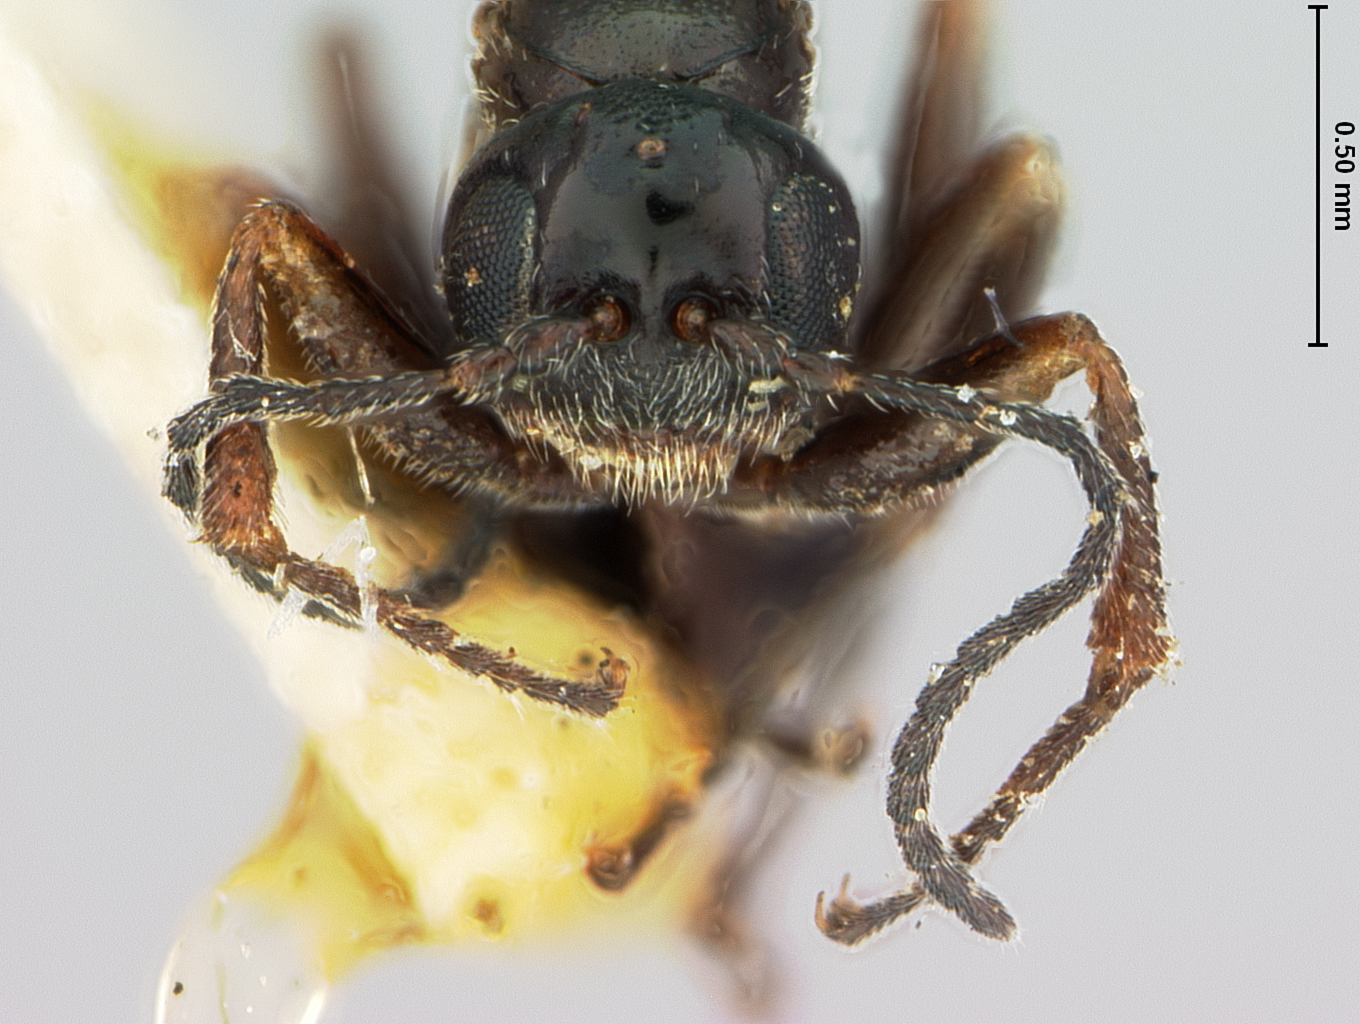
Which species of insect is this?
Xystoteras volutellae
